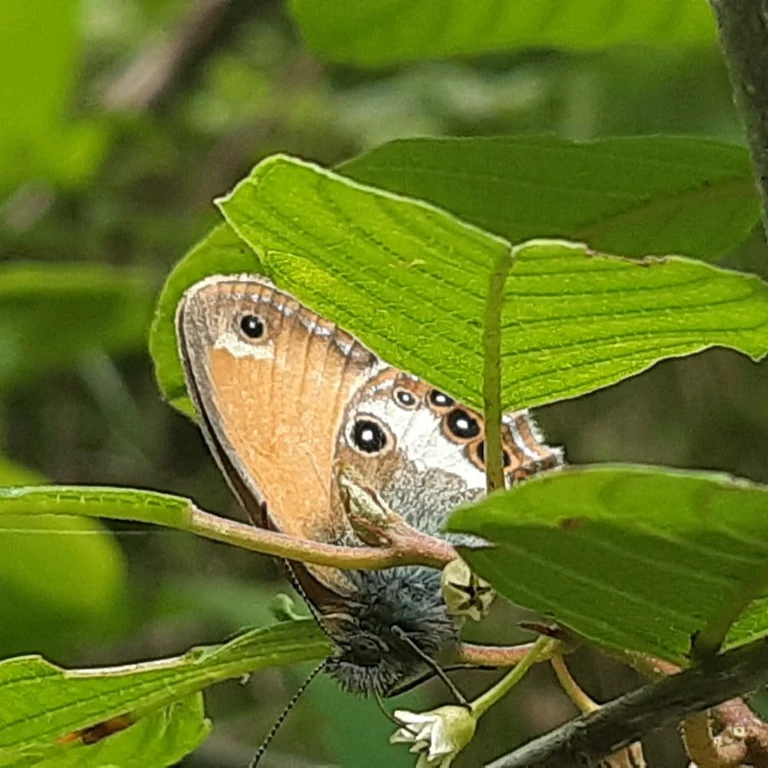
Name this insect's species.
Coenonympha arcania
